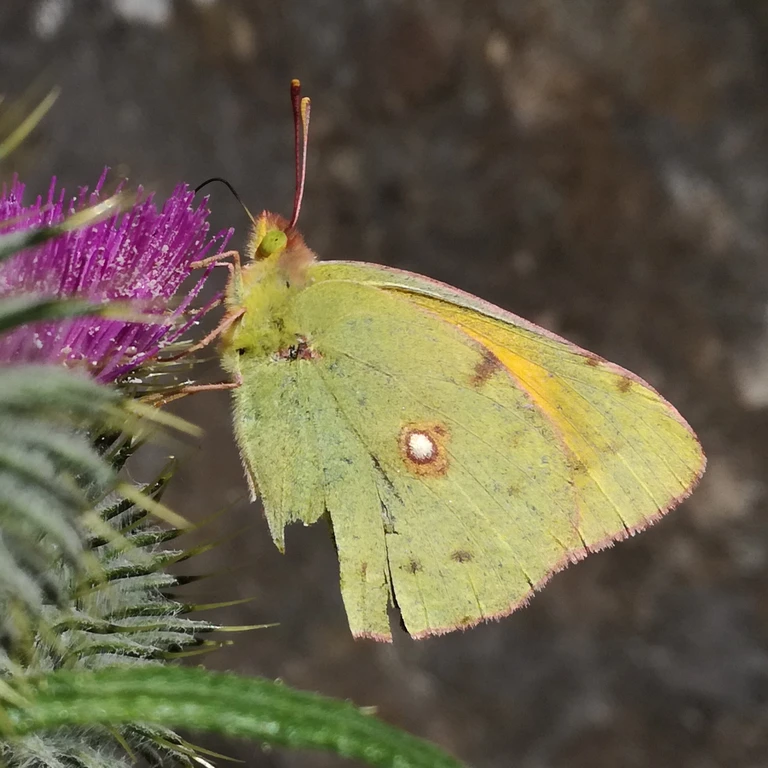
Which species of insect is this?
Colias croceus
